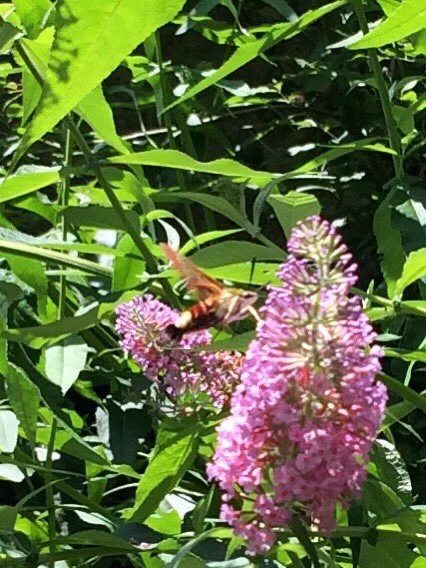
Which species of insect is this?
Hemaris fuciformis
